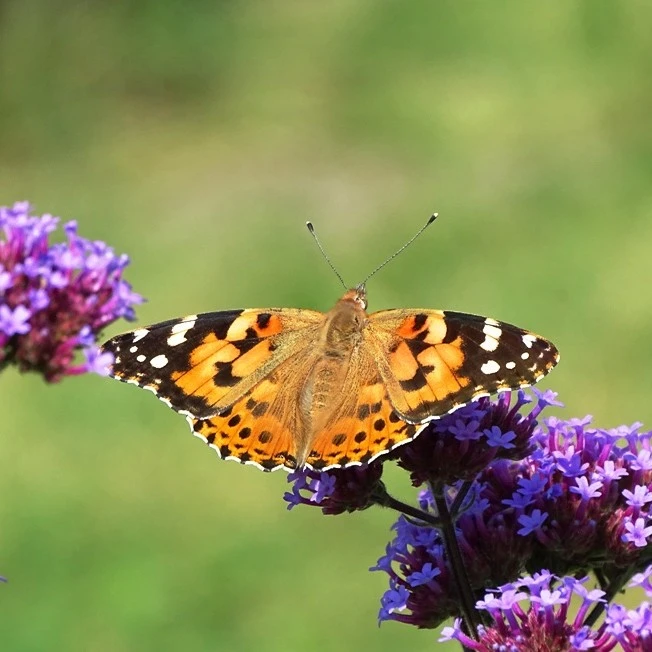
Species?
Vanessa cardui
